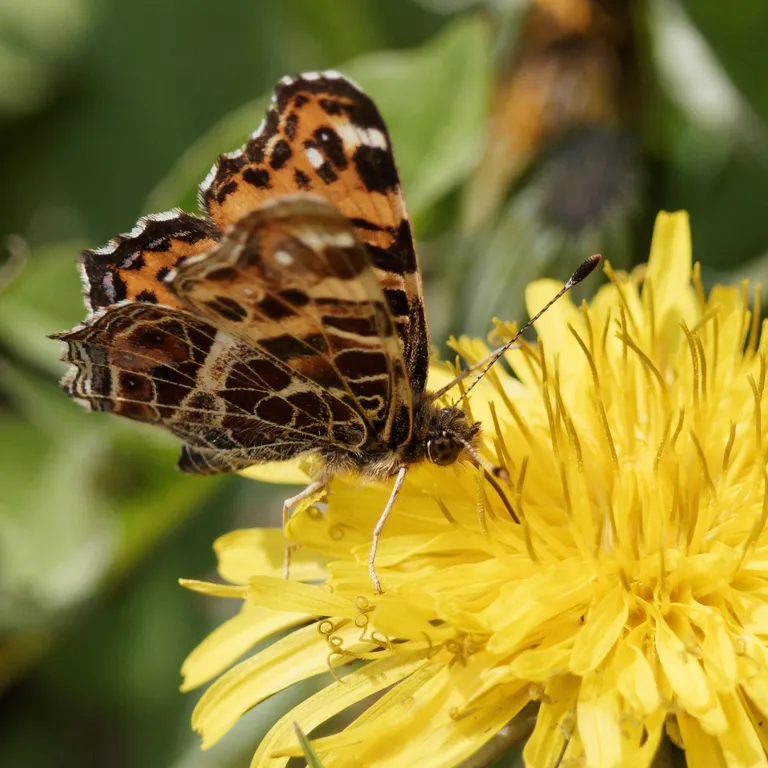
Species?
Araschnia levana
